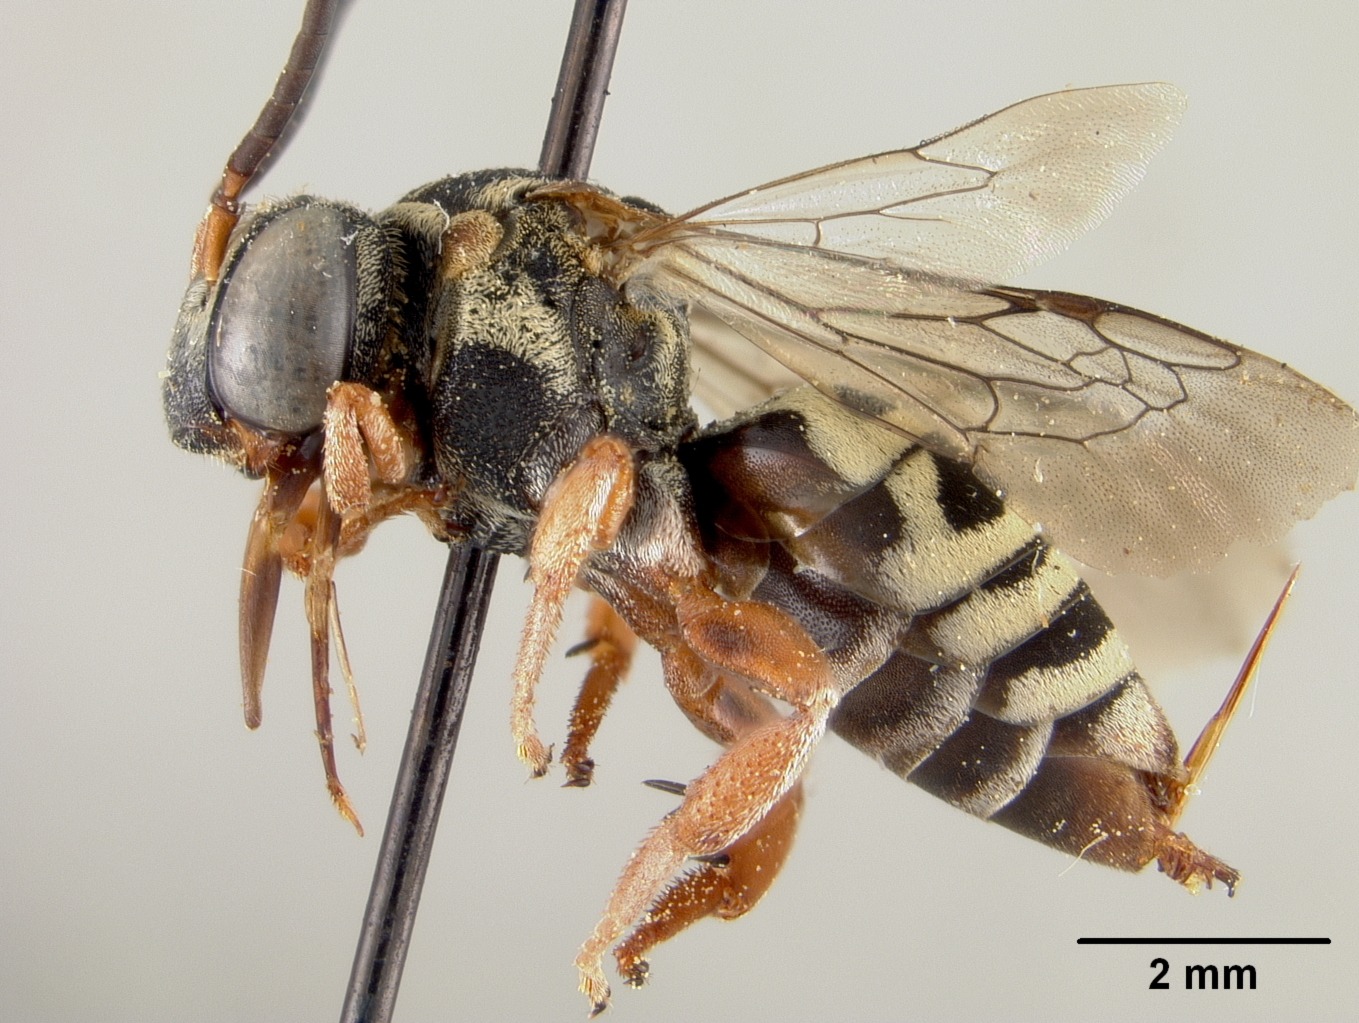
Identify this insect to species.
Epeolus lectiformis
